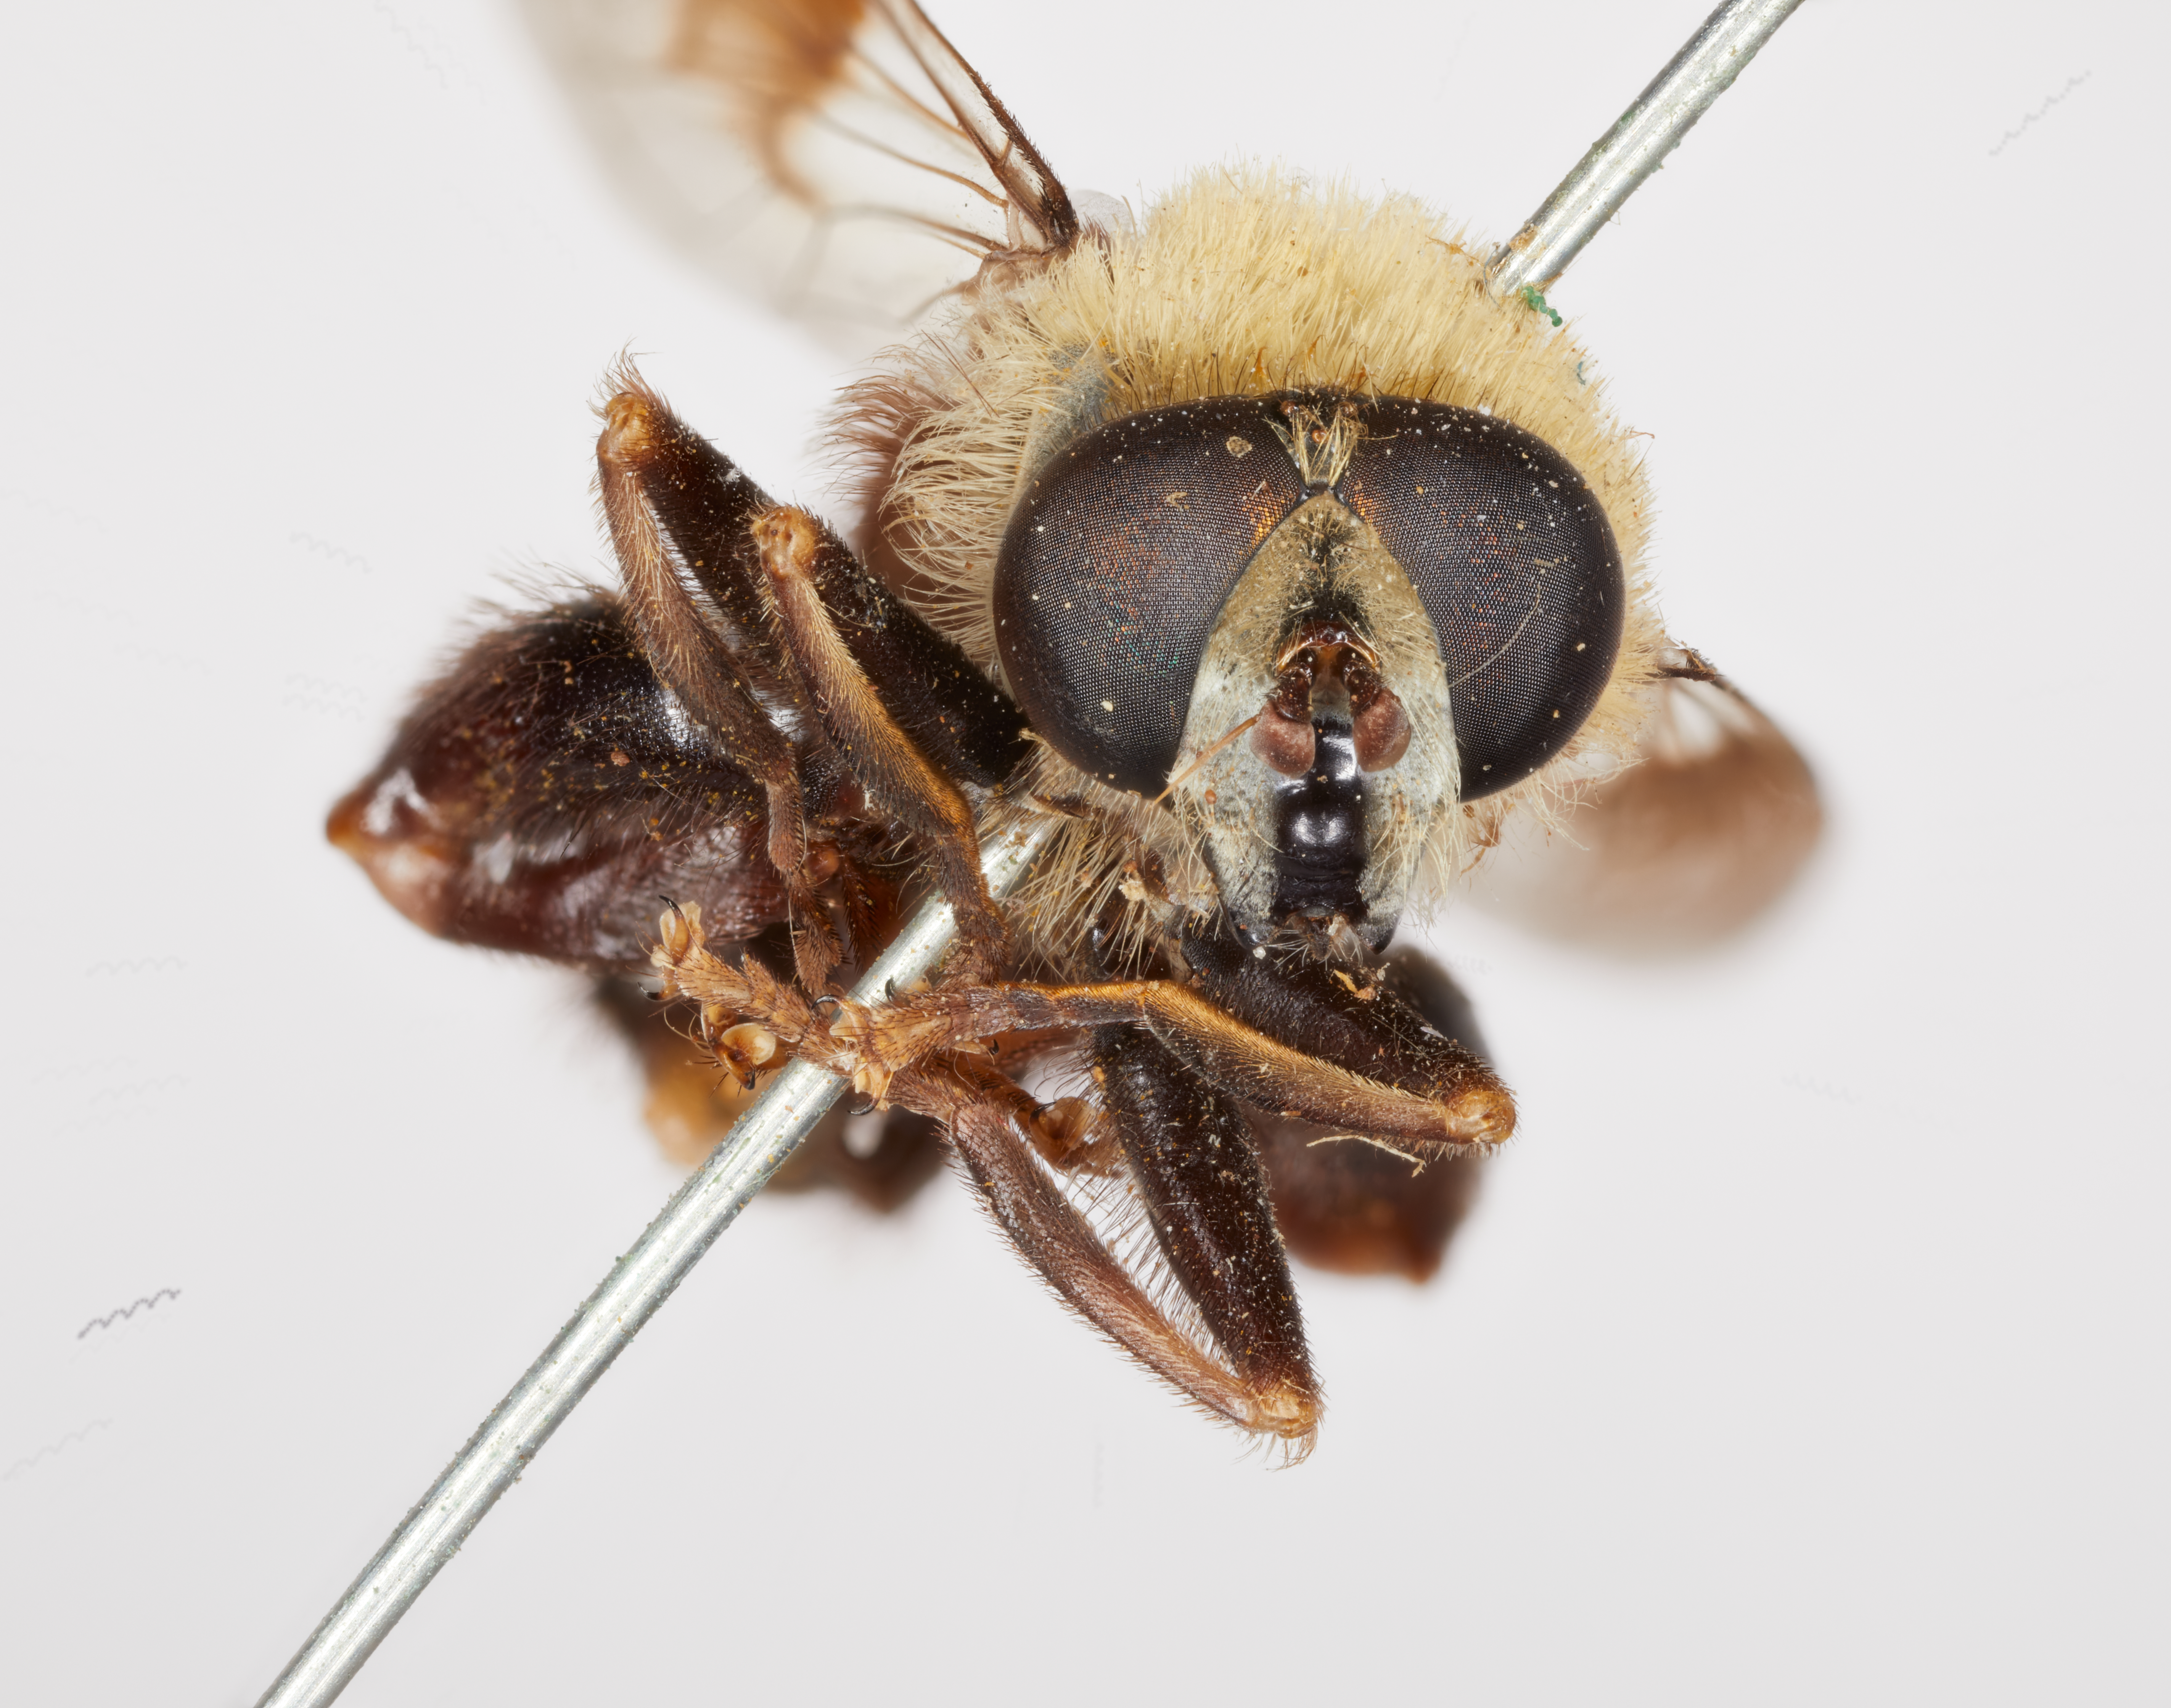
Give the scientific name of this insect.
Mallota sackeni
